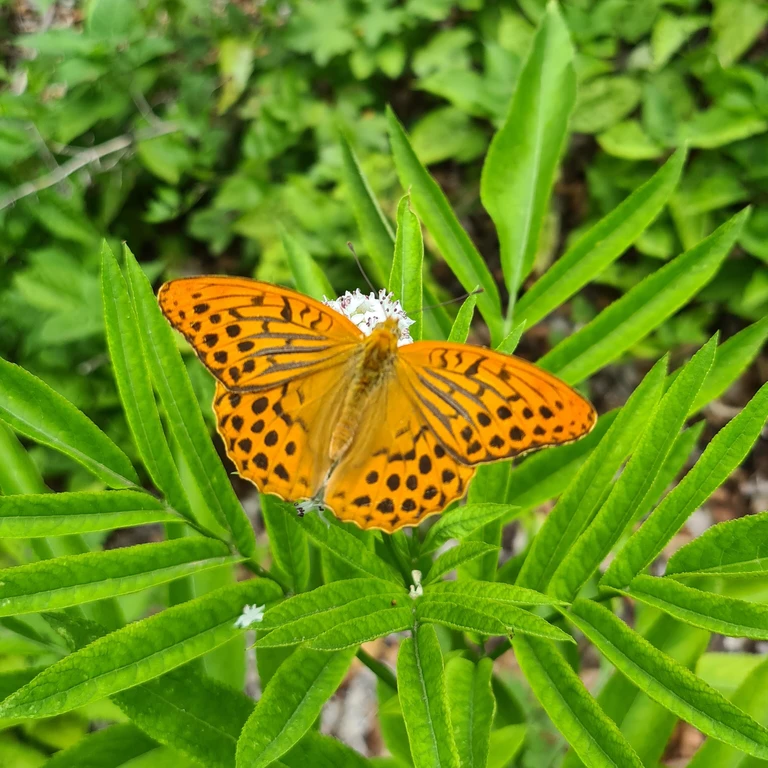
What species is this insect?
Argynnis paphia
